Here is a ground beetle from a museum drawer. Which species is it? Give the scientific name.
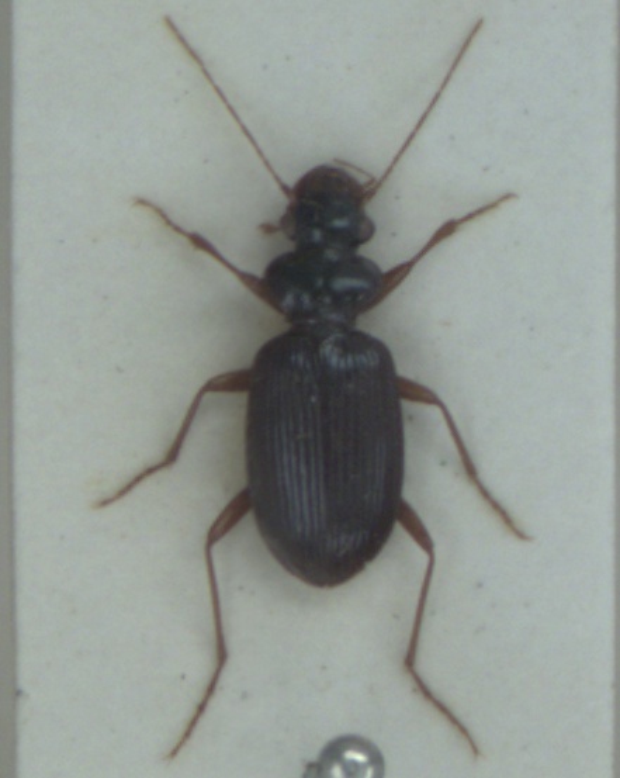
Leistus fulvibarbis
